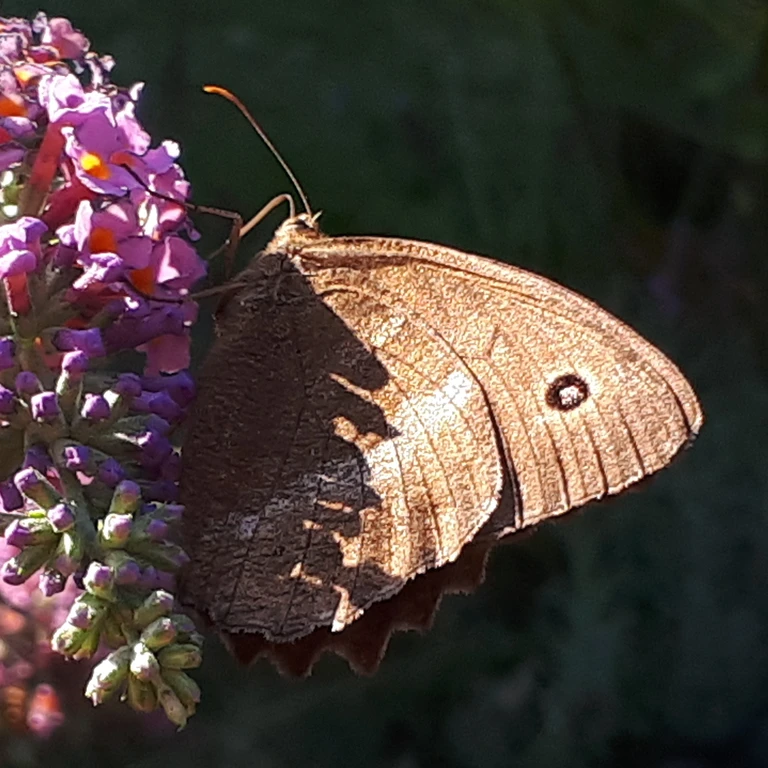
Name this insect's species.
Minois dryas
